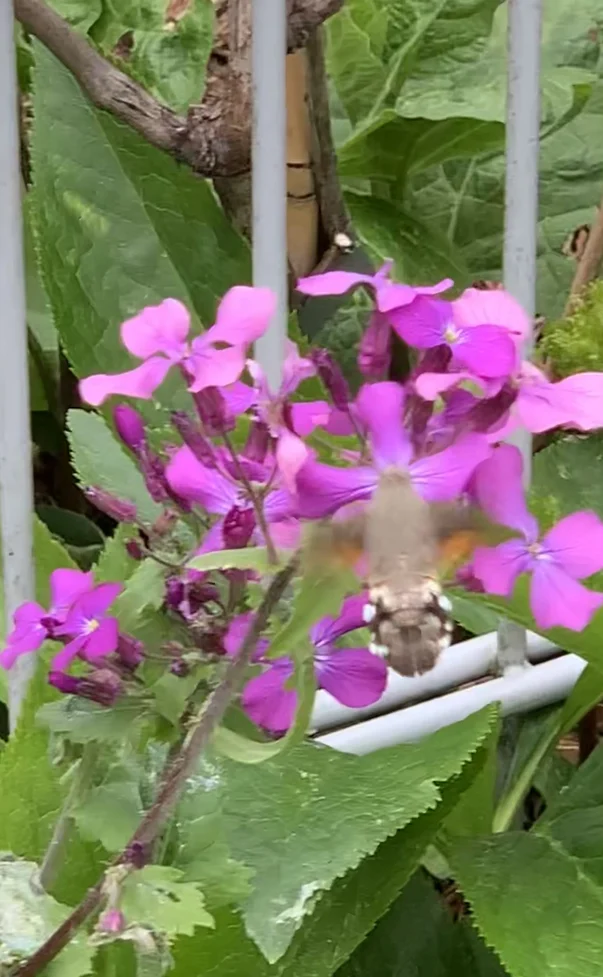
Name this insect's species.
Macroglossum stellatarum
